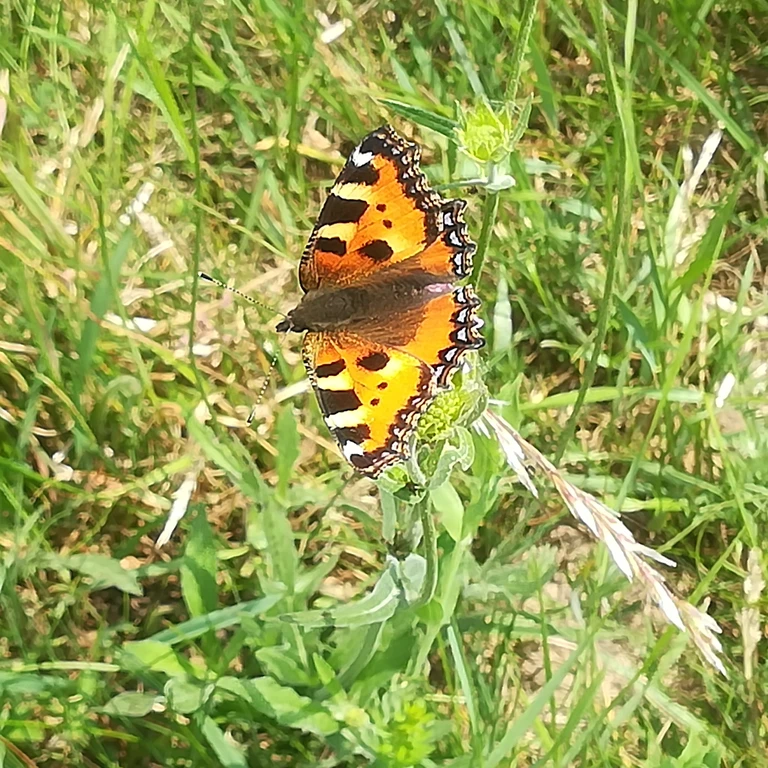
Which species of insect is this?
Aglais urticae
